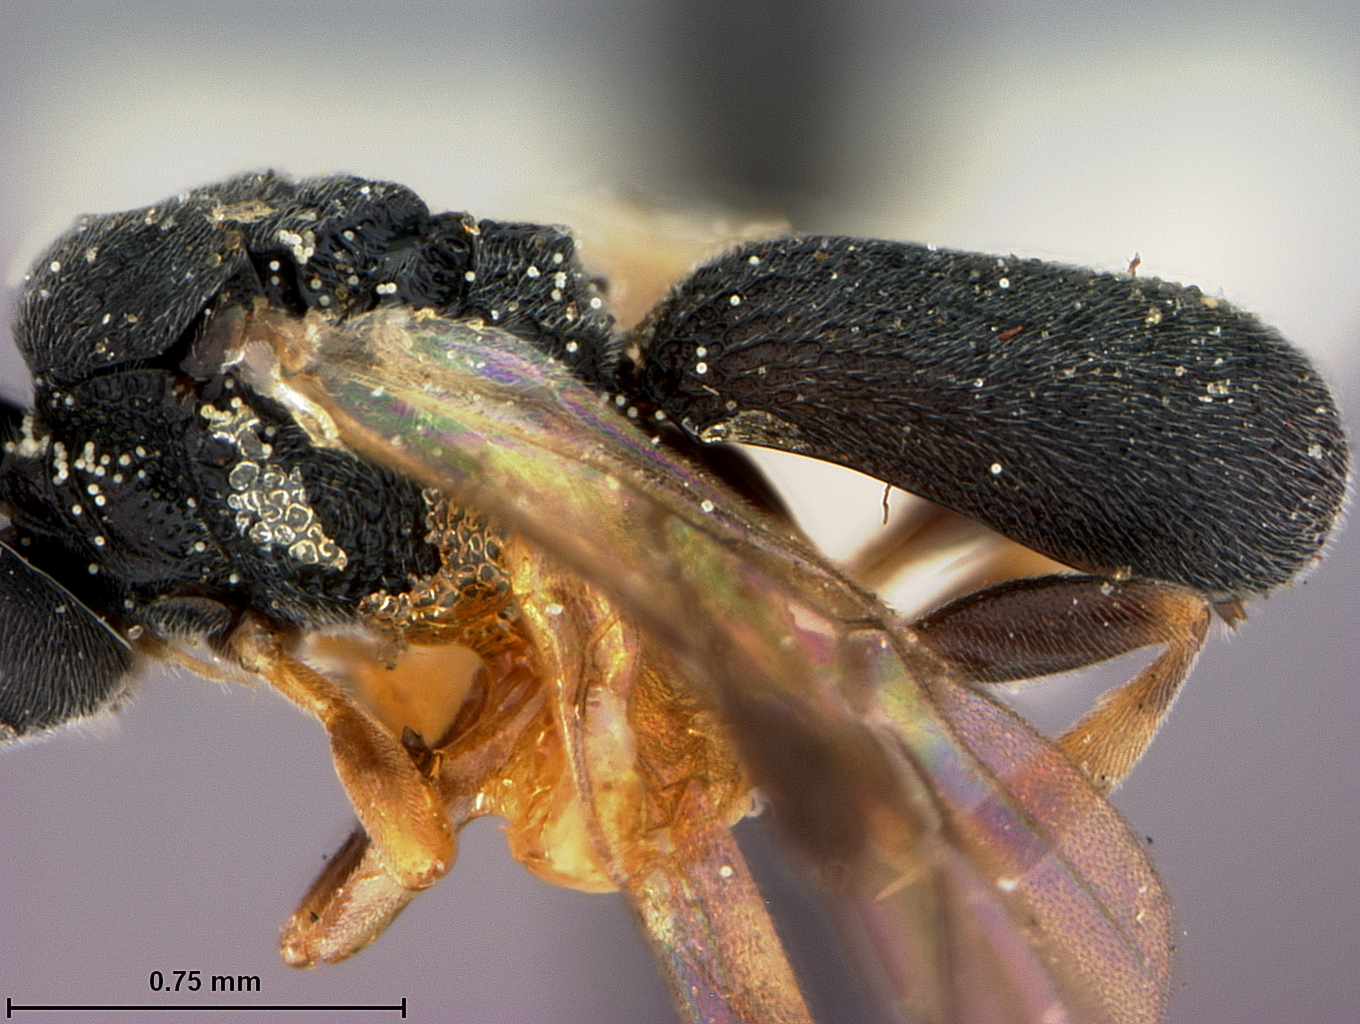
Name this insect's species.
Chelonus vulgaris
